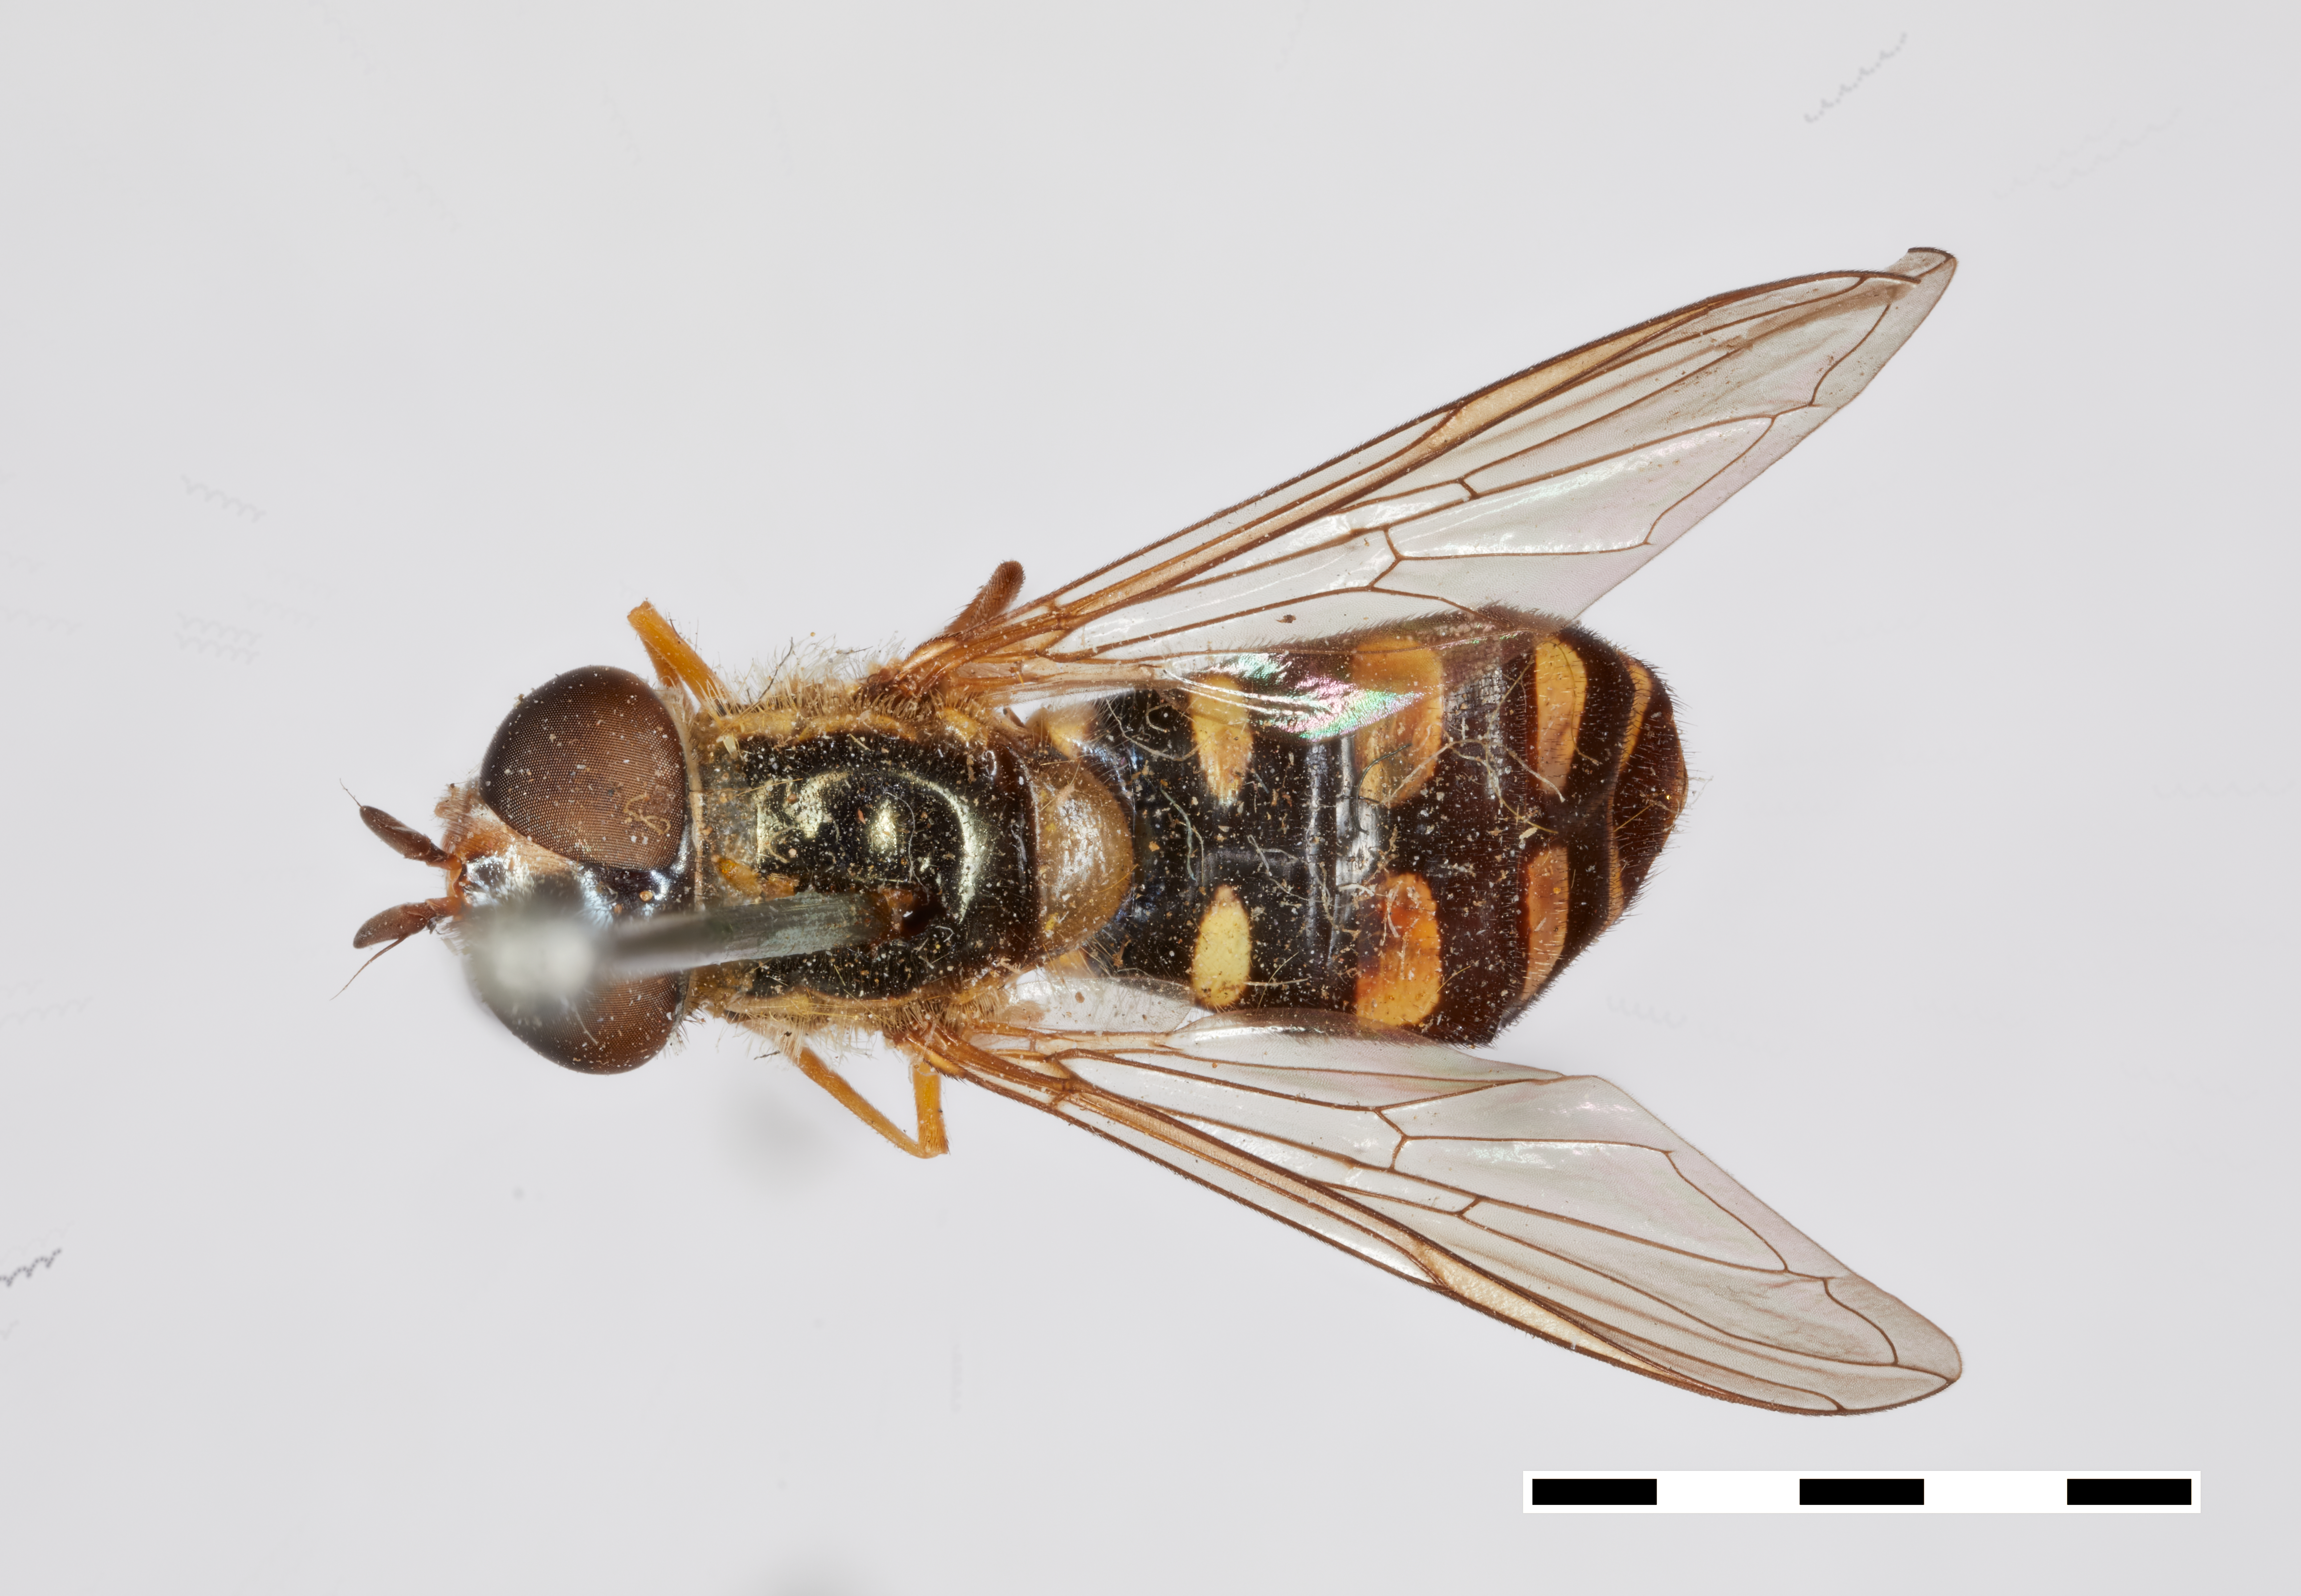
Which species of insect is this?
Xanthogramma divisa
